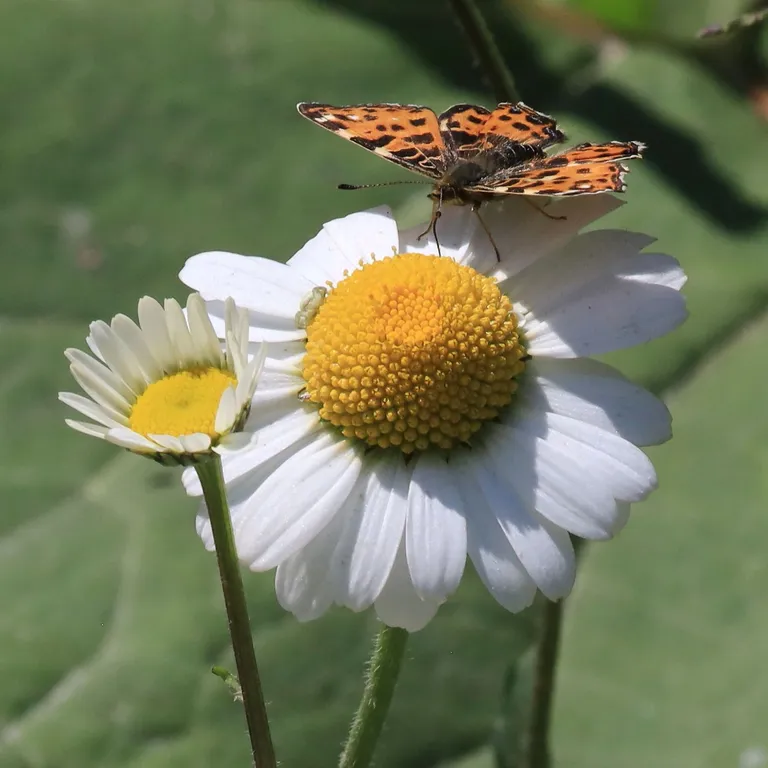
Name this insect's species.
Araschnia levana
